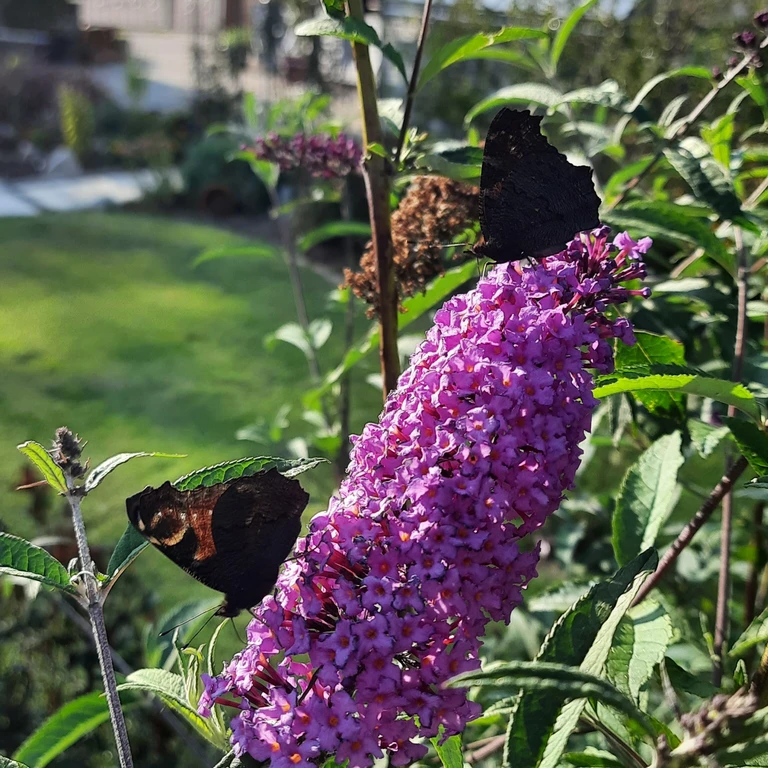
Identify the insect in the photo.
Aglais io
